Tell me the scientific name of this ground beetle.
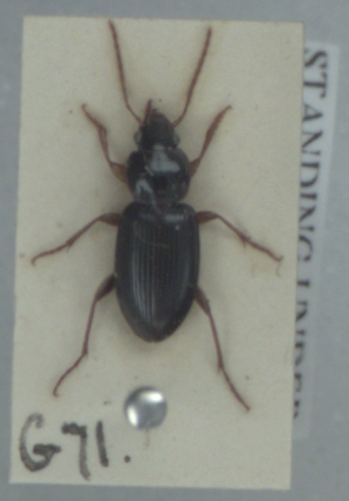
Synuchus vivalis
